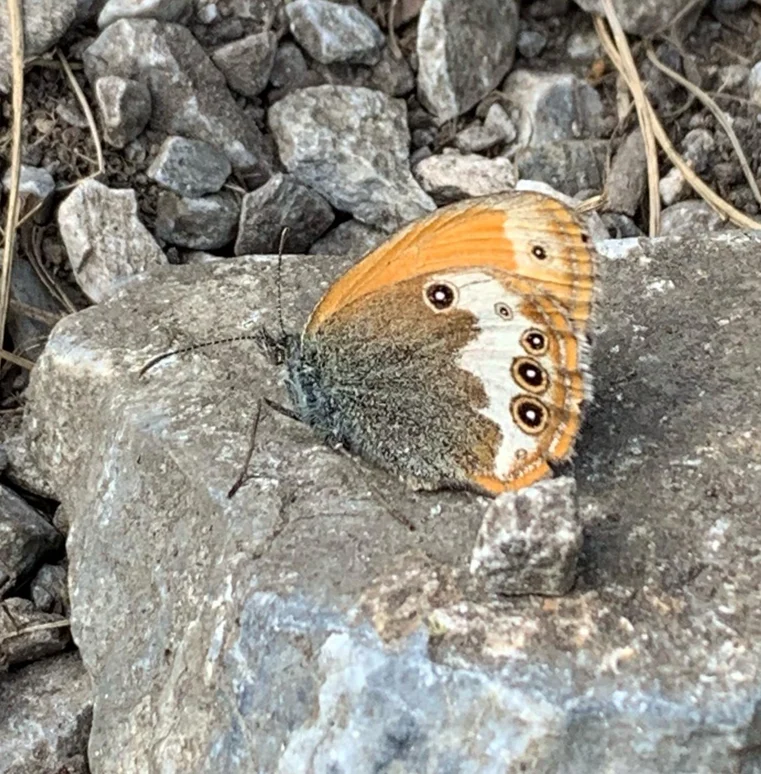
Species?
Coenonympha arcania
